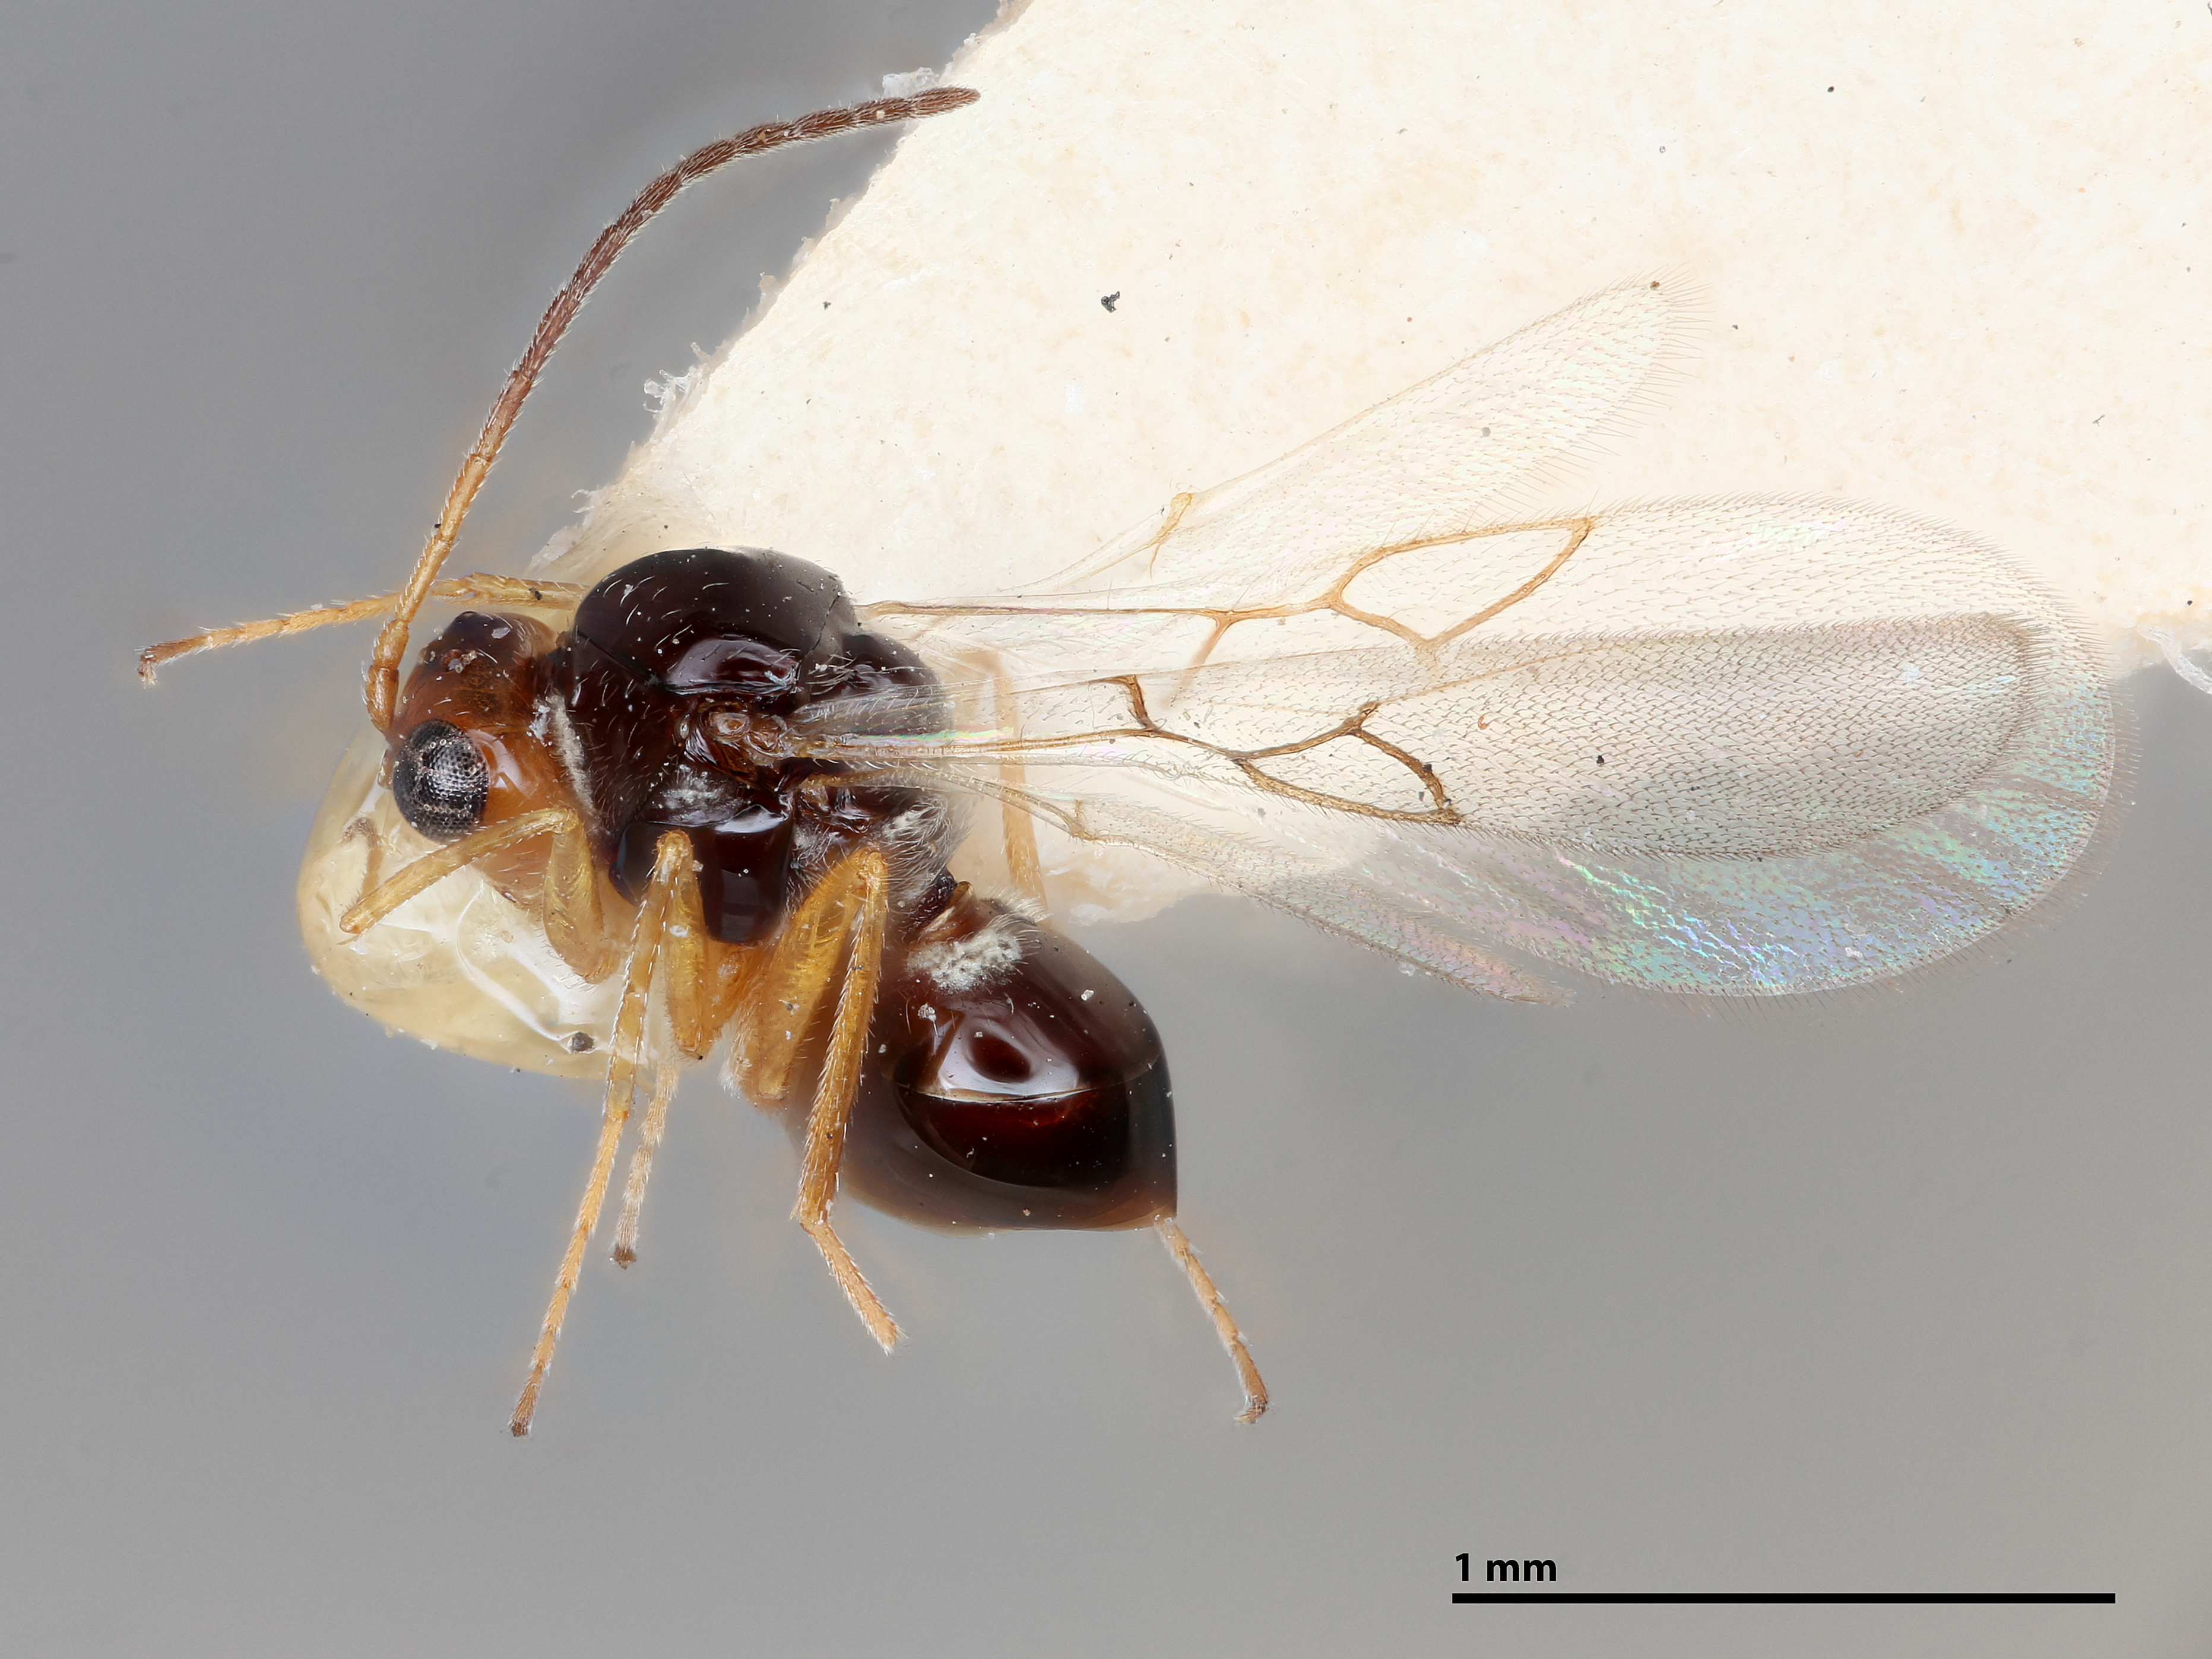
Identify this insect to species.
Charips areolata
